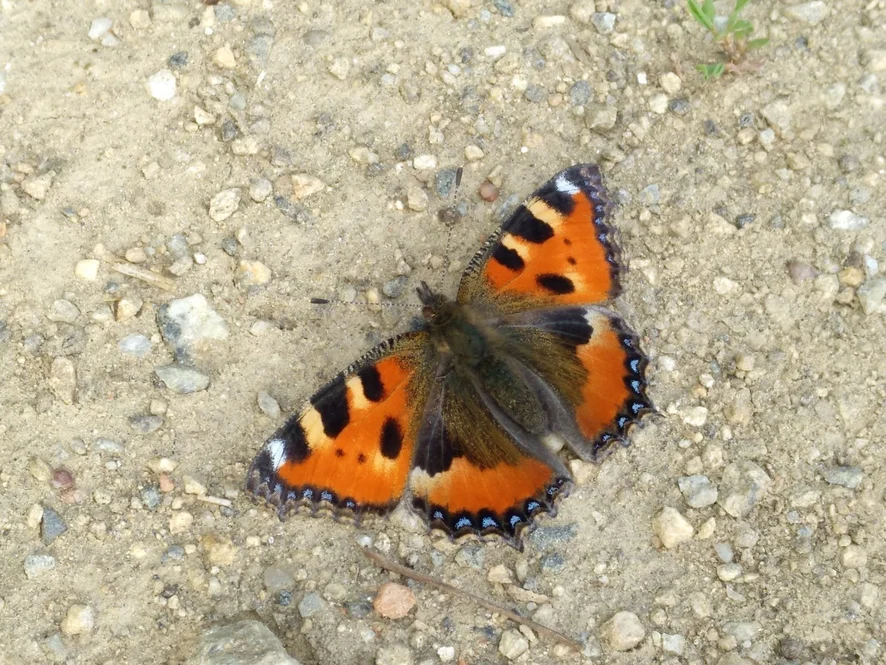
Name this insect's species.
Aglais urticae
